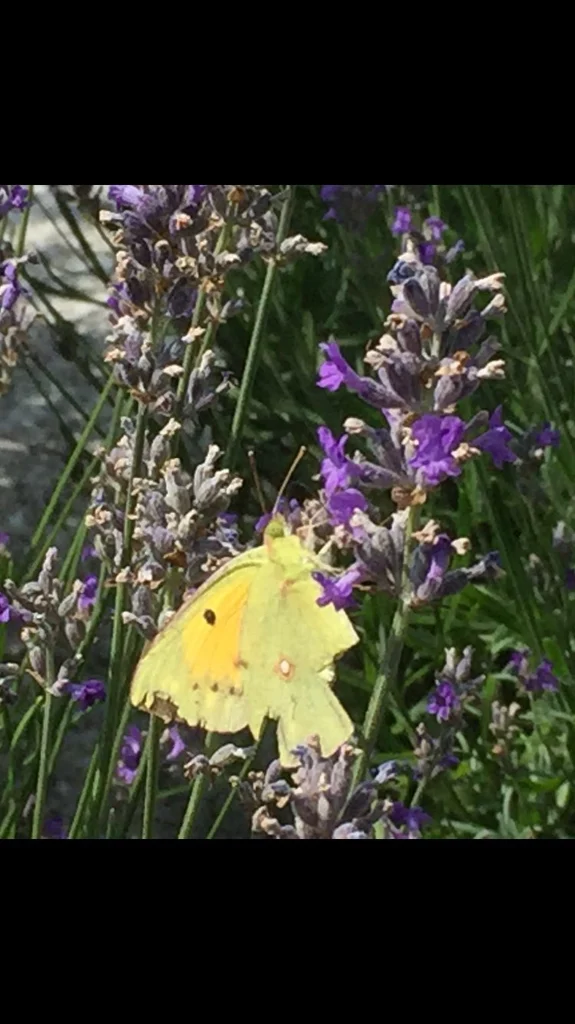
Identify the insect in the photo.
Colias croceus
